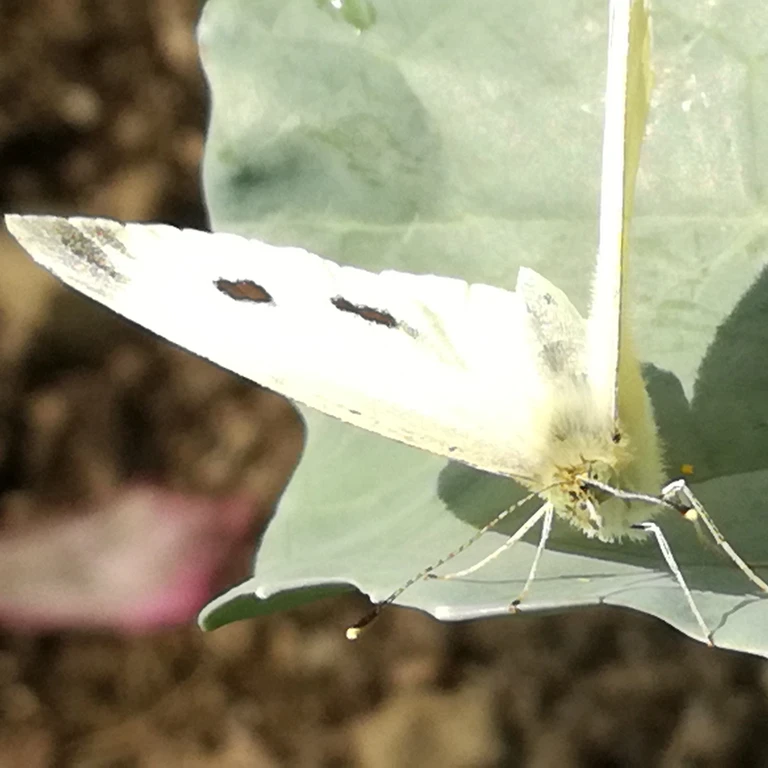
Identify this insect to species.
Pieris rapae
